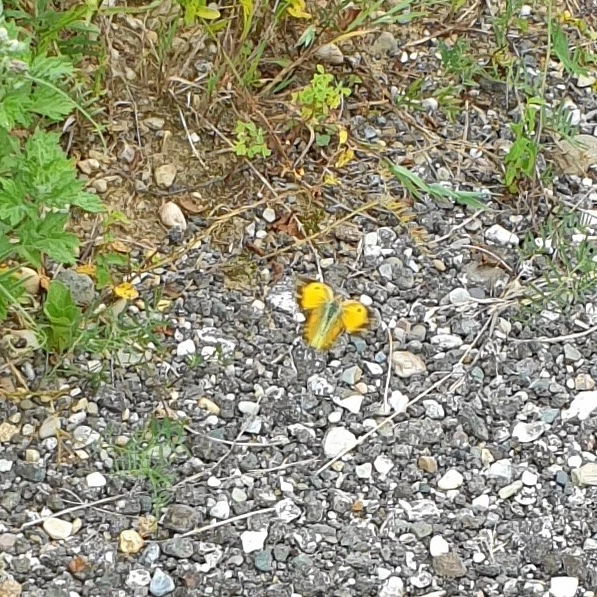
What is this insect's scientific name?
Colias croceus
